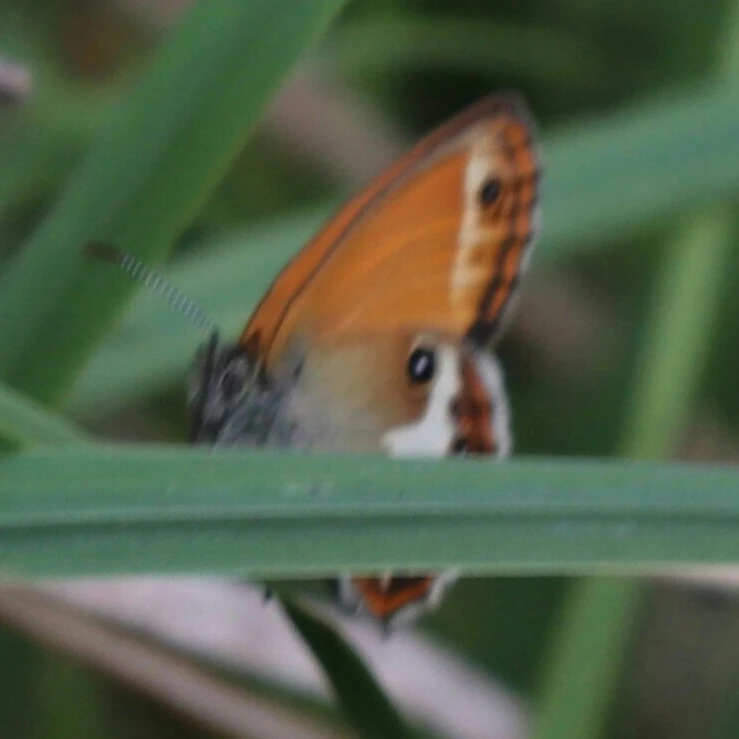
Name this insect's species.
Coenonympha arcania
